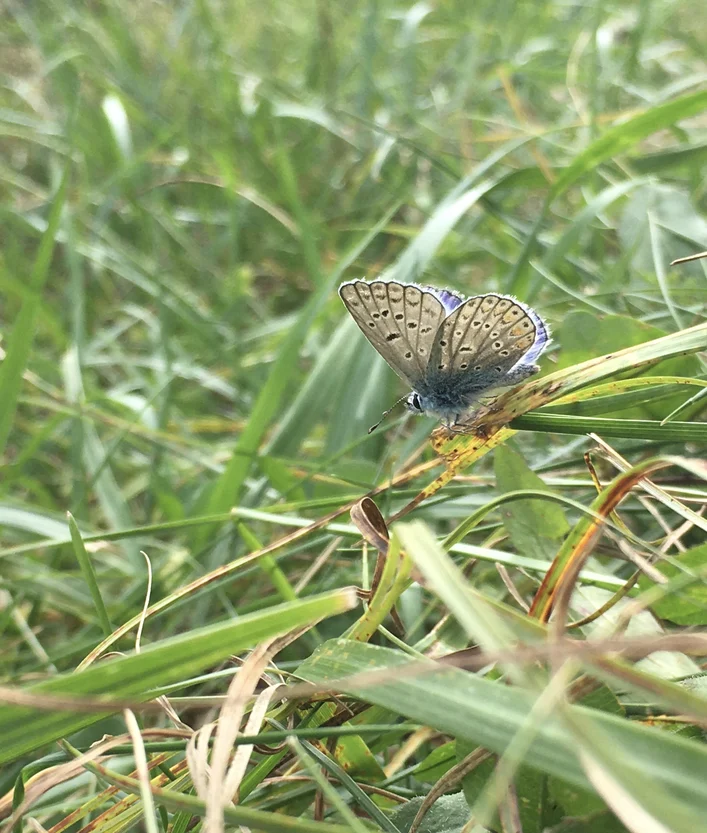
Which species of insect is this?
Polyommatus icarus
